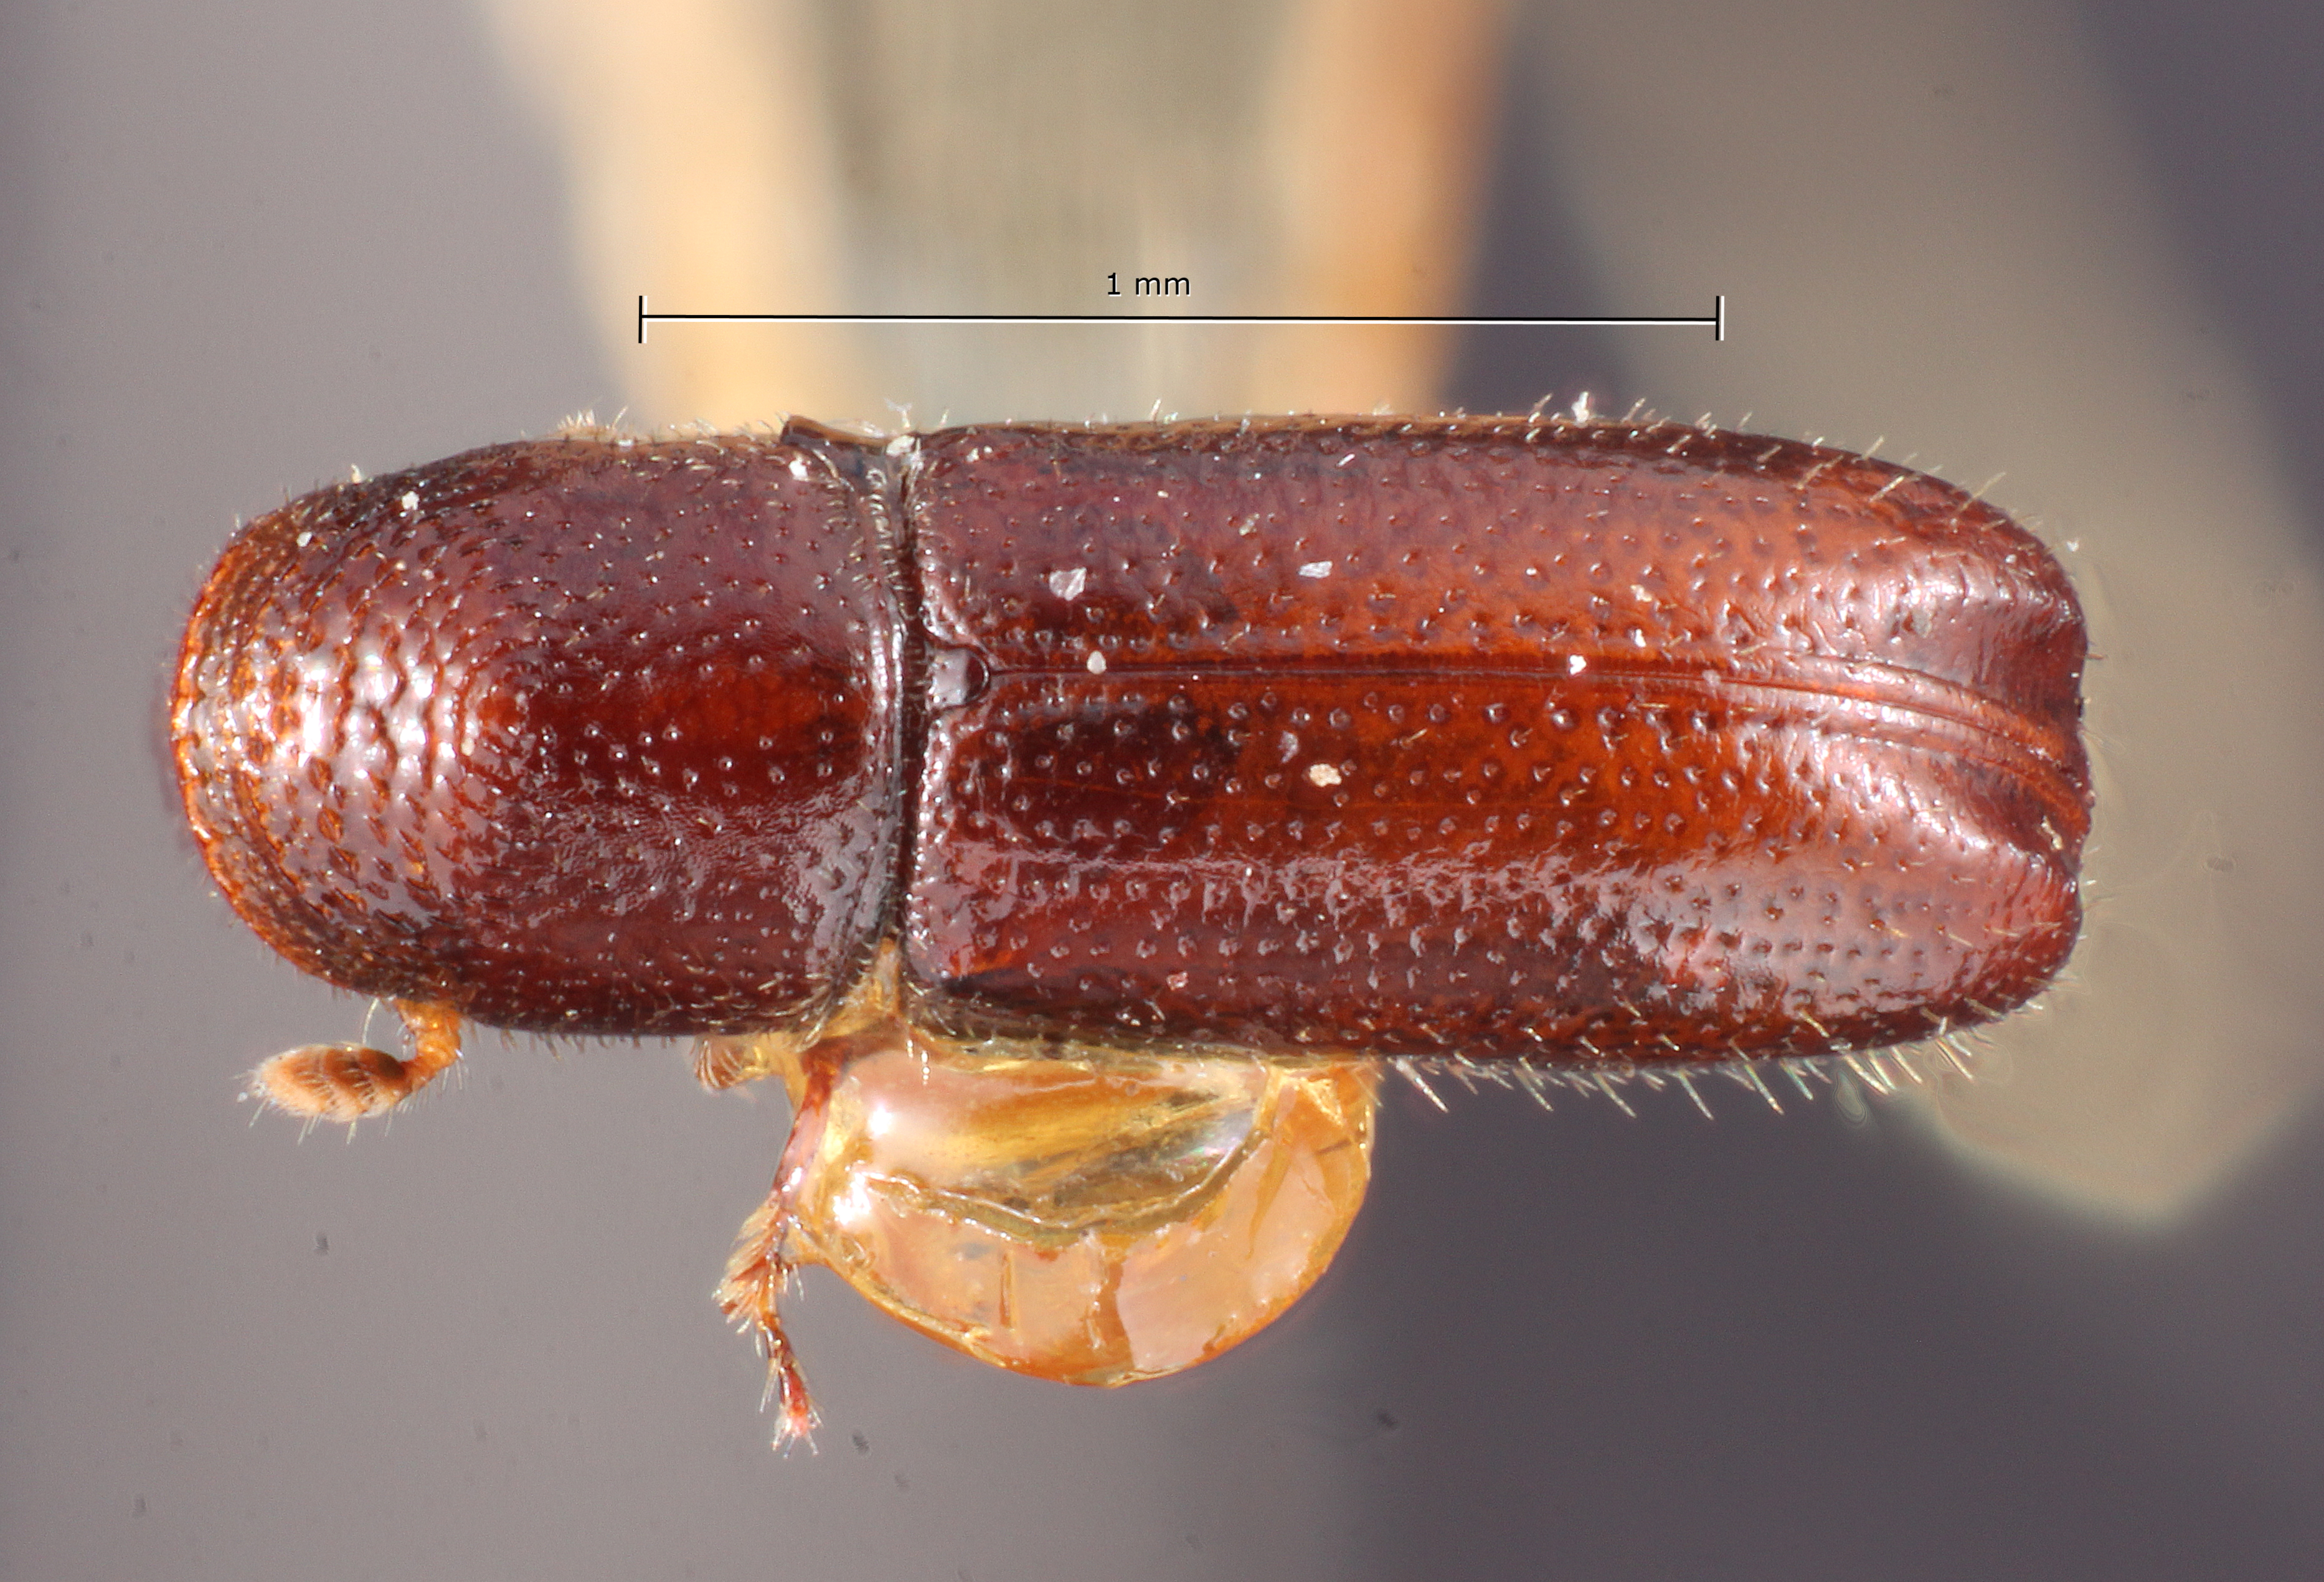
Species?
Pityophthorus angustus
